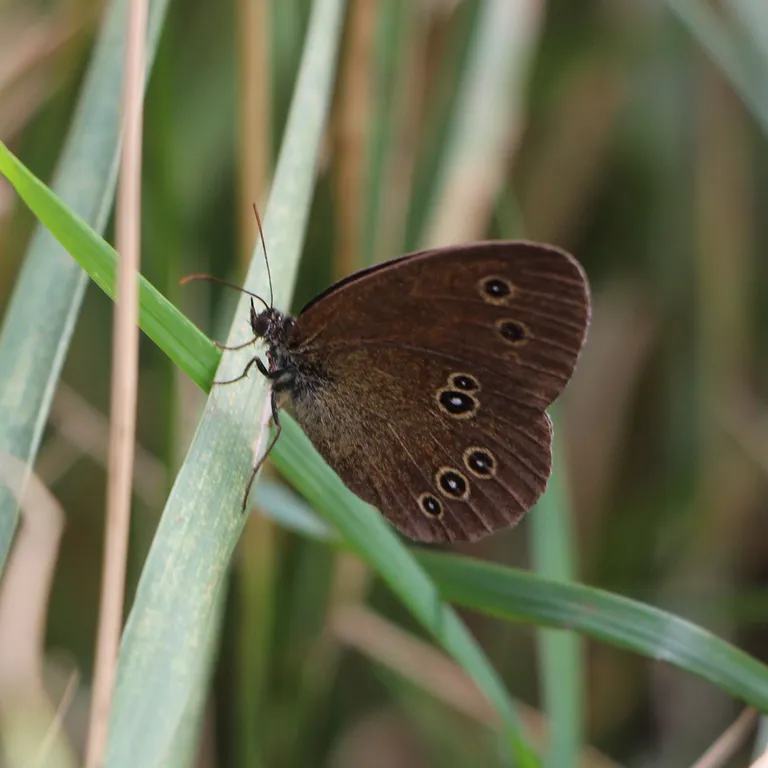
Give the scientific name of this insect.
Aphantopus hyperantus
